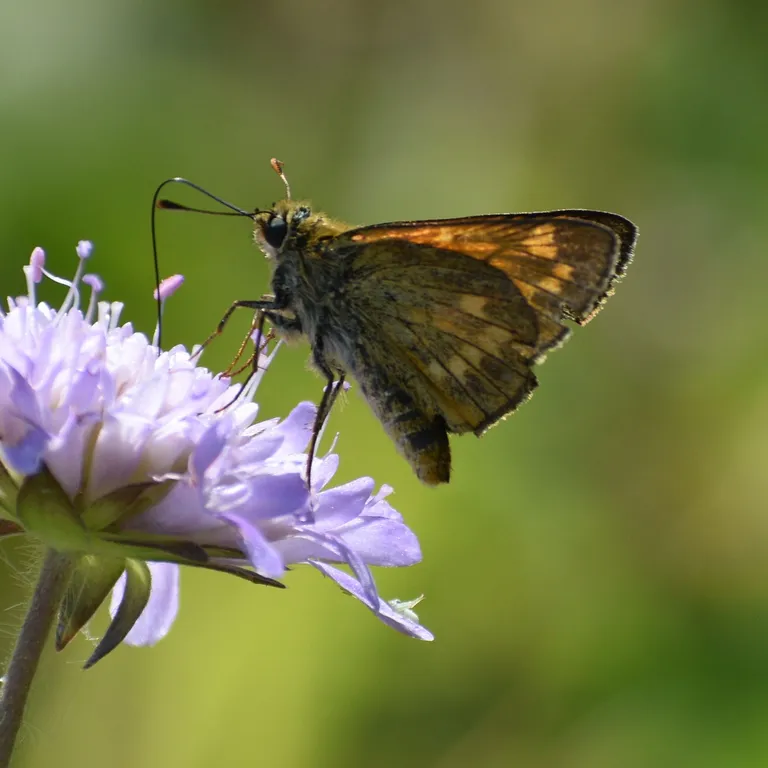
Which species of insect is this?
Ochlodes sylvanus (also Ochlodes venata)
